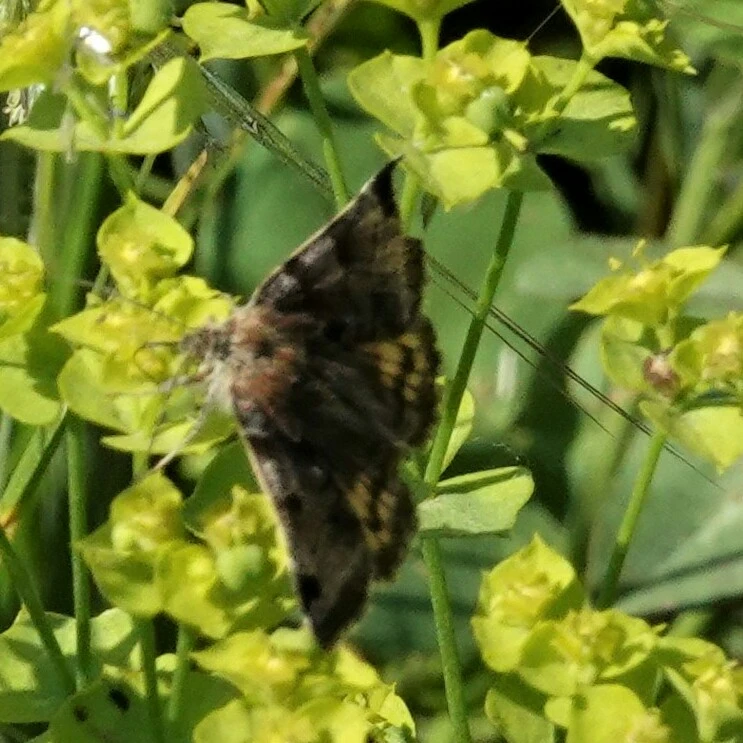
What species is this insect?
Euclidia glyphica
